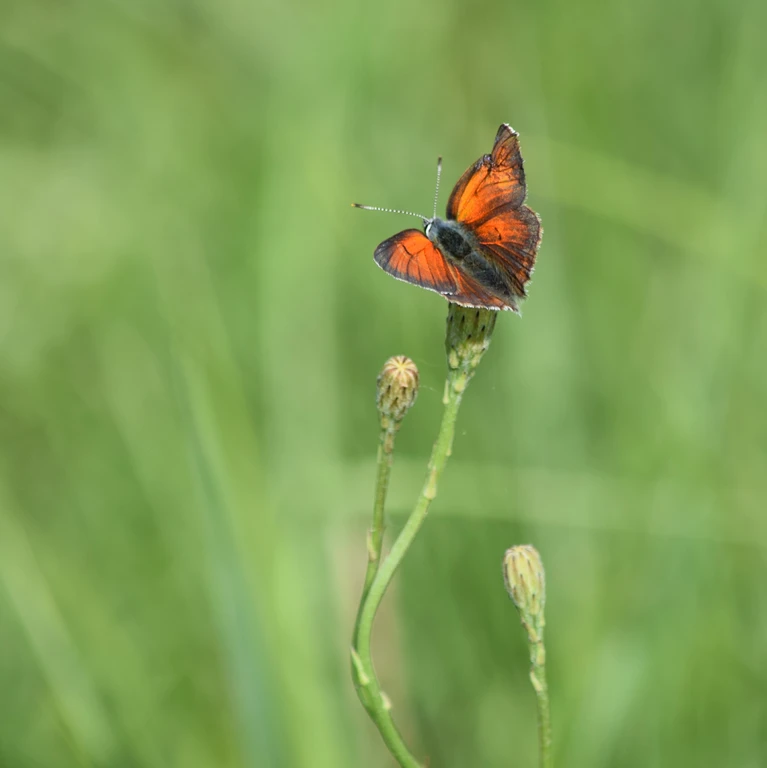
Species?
Lycaena hippothoe (also Palaeochrysophanus hippothoe)
